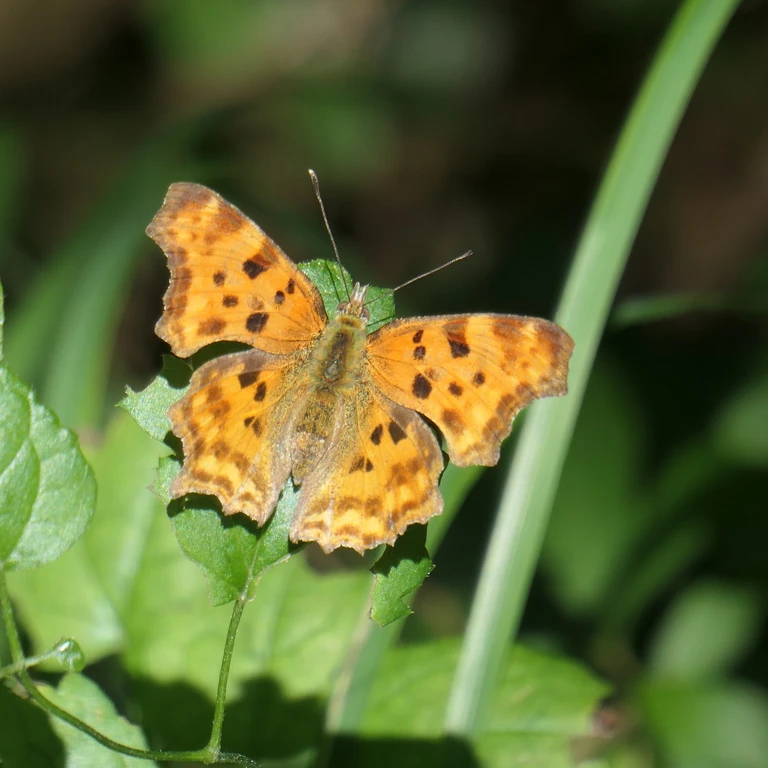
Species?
Polygonia c-album
